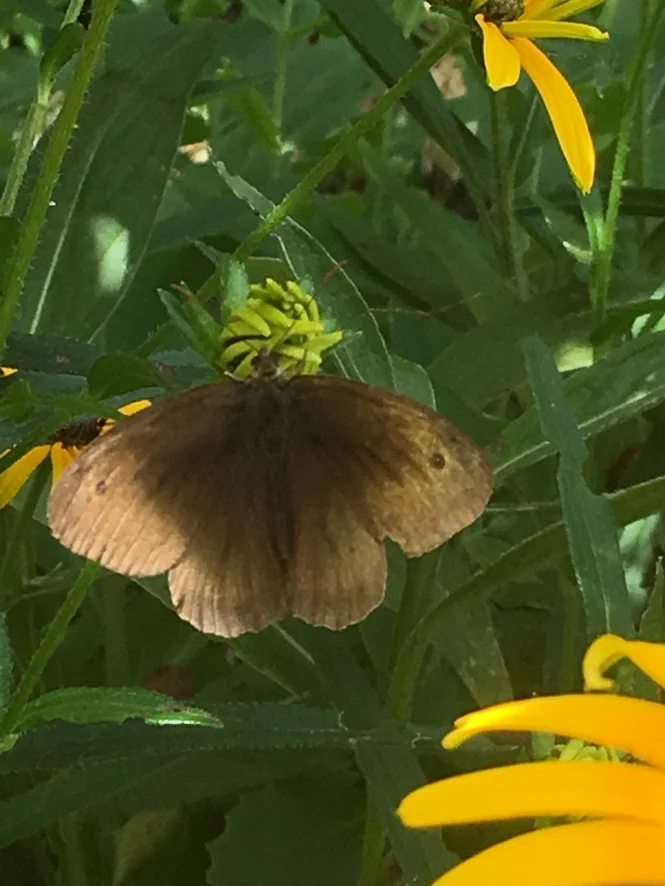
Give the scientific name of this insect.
Maniola jurtina
